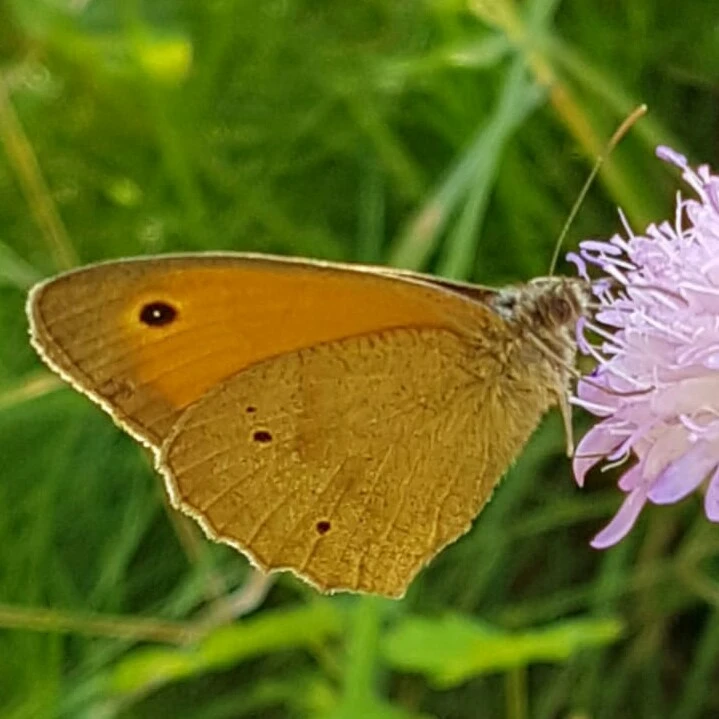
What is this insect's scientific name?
Maniola jurtina
